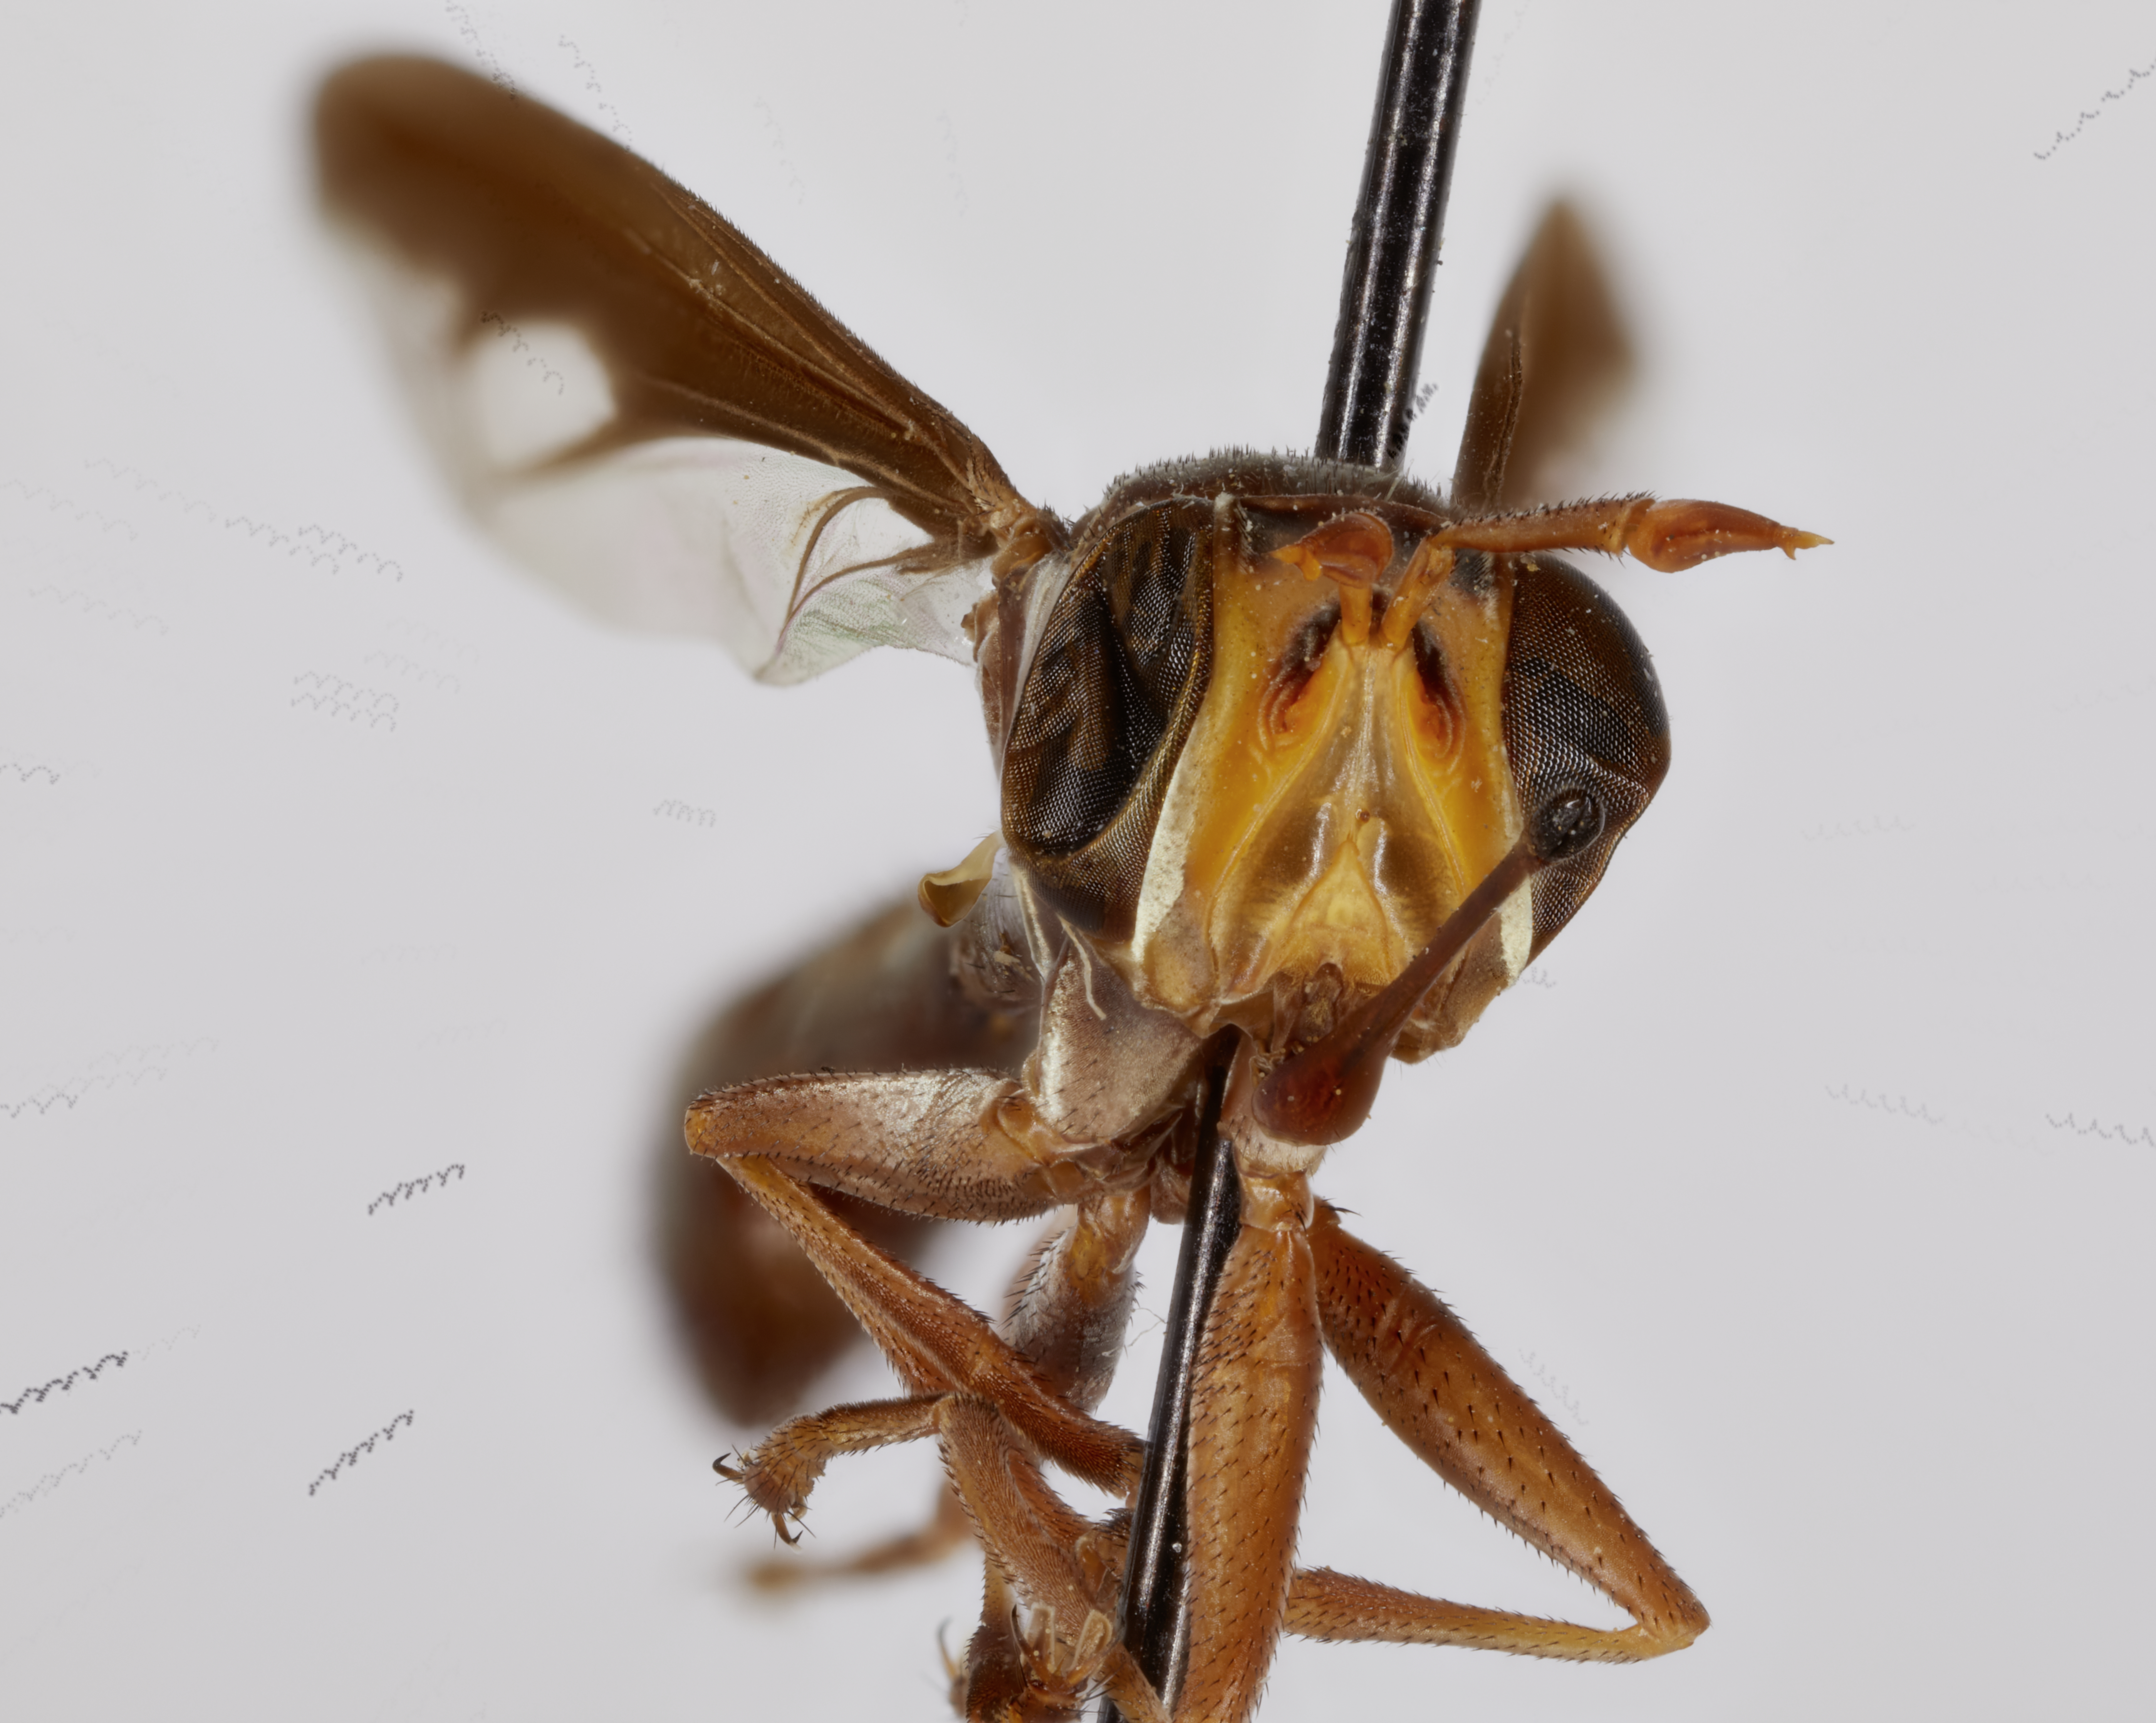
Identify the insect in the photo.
Physocephala bimaculata (also Physocephala inhabilis)
